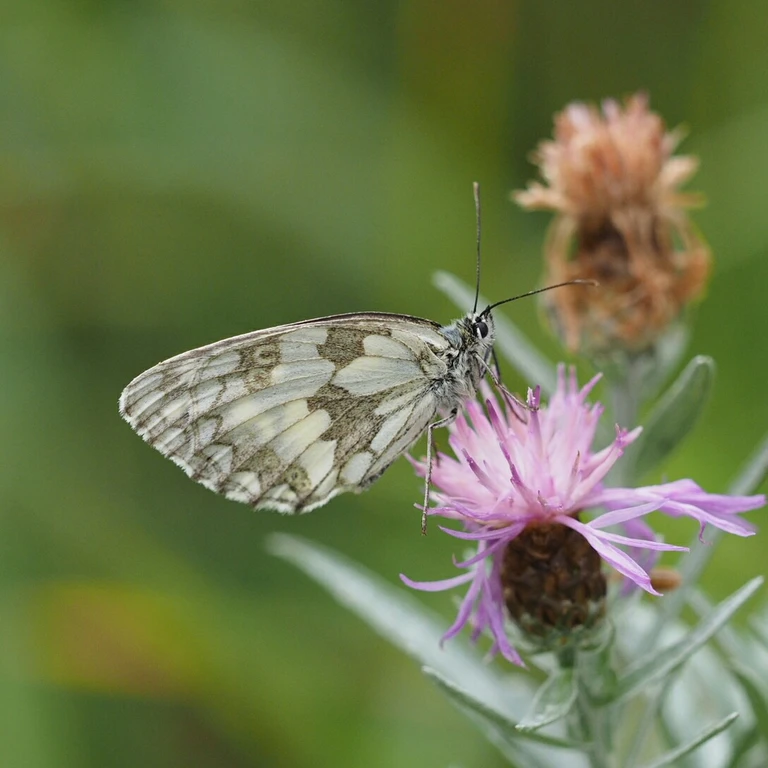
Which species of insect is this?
Melanargia galathea
